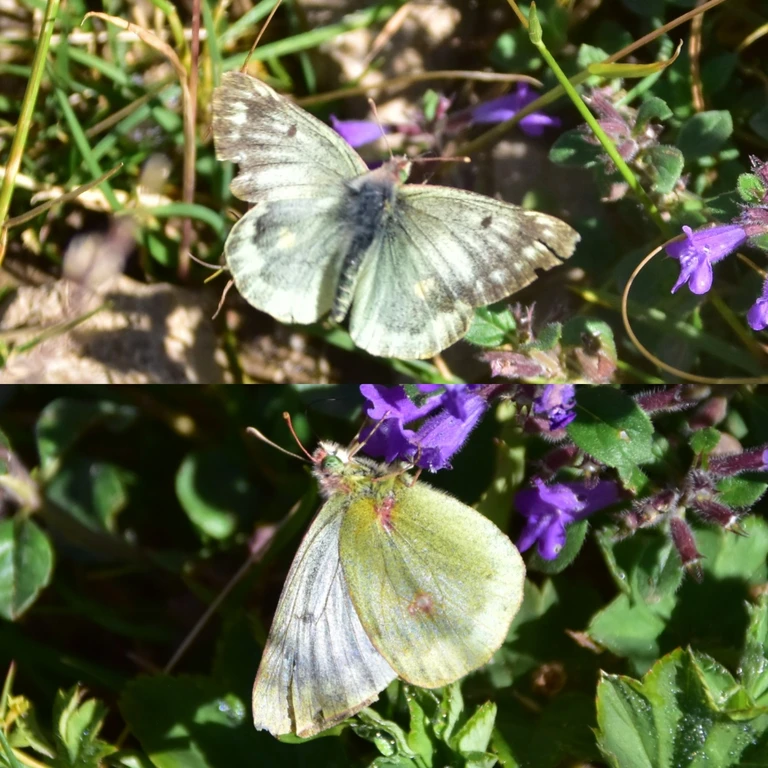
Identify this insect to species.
Colias phicomone
